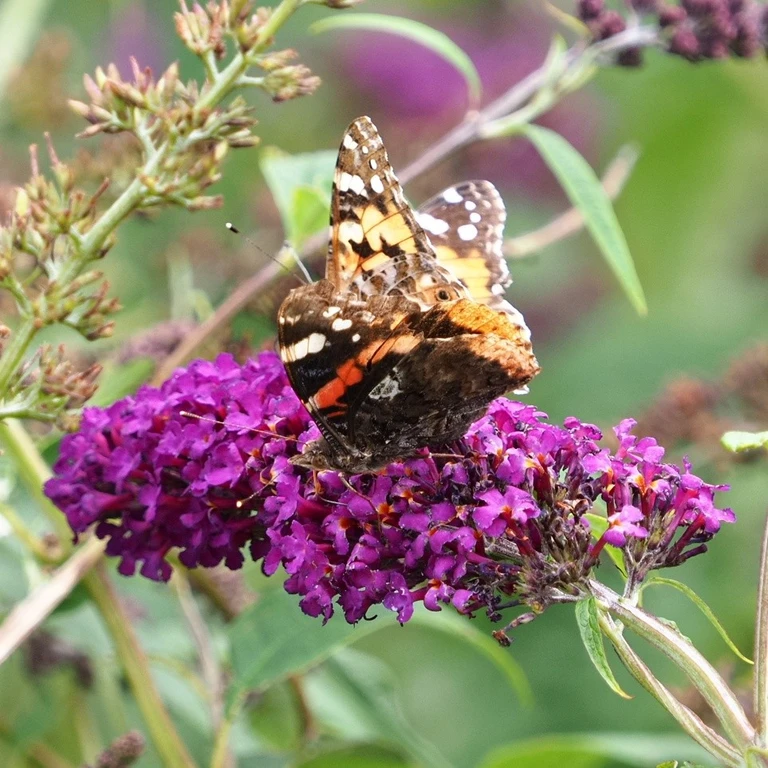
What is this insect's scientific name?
Vanessa atalanta
